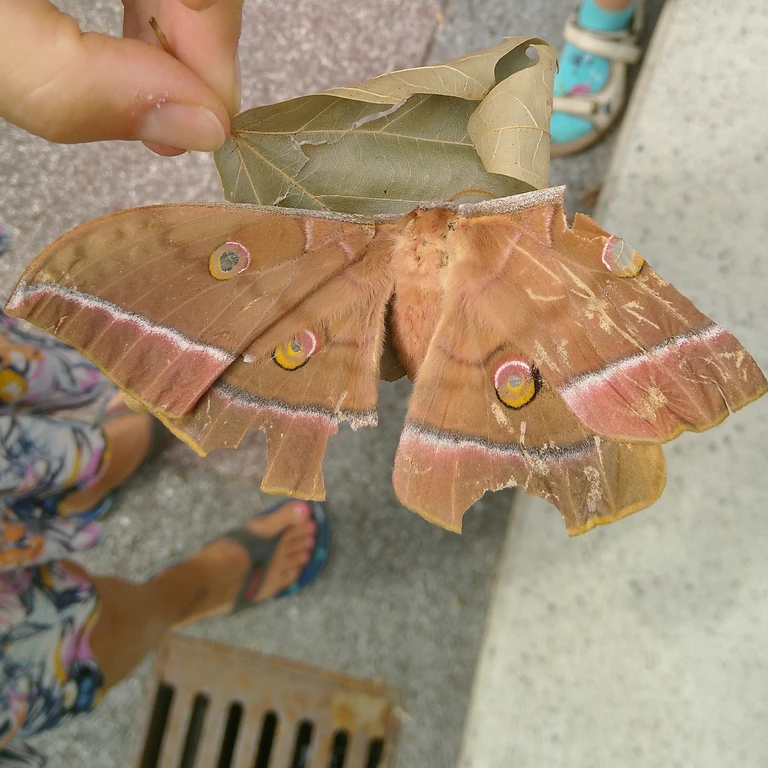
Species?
Antheraea yamamai
